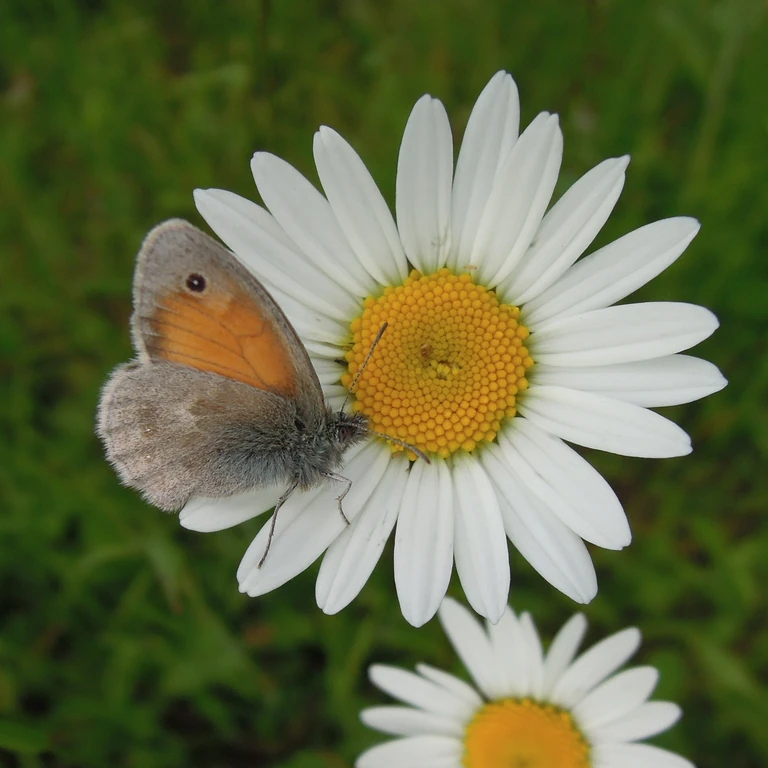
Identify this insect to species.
Coenonympha pamphilus
